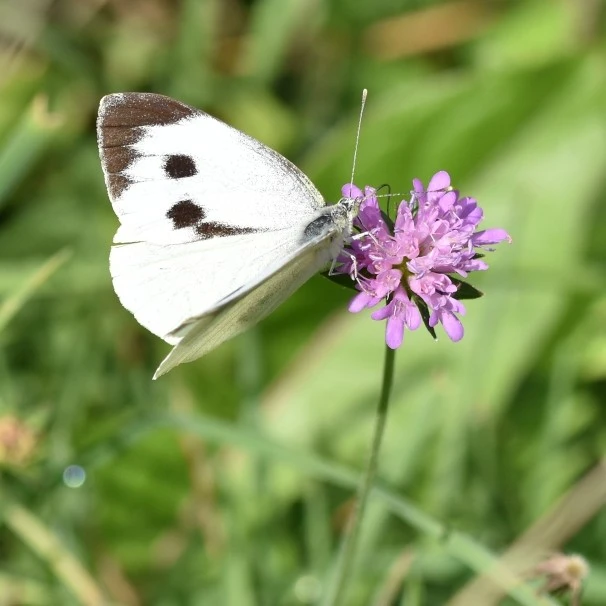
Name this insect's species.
Pieris brassicae
